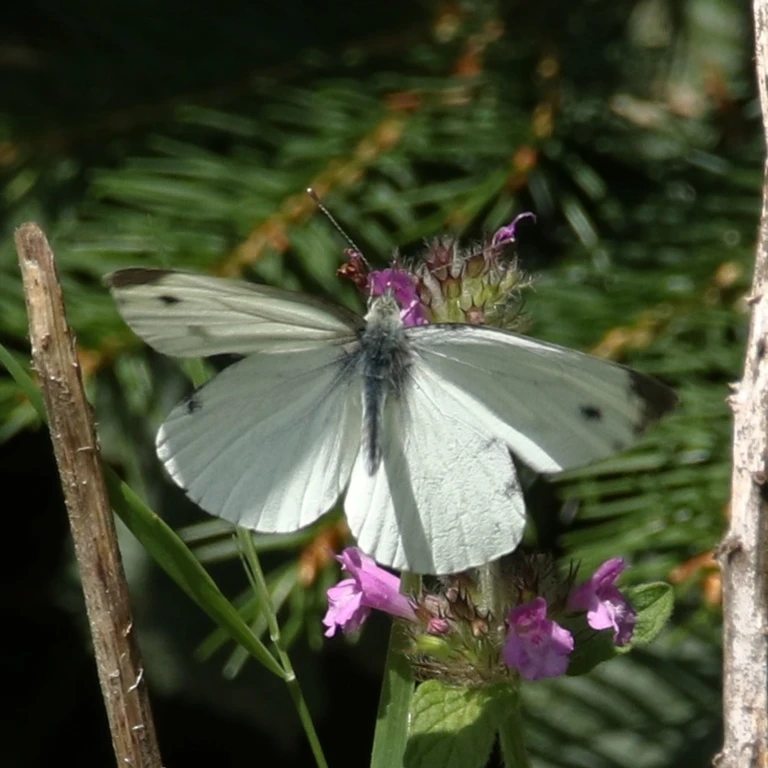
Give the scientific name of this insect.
Pieris napi
